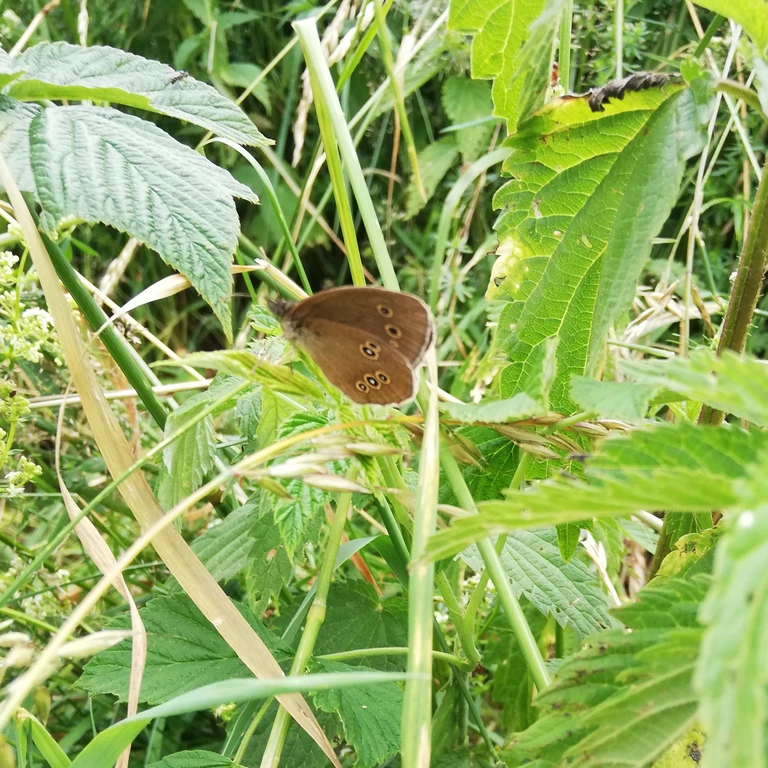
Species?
Aphantopus hyperantus
